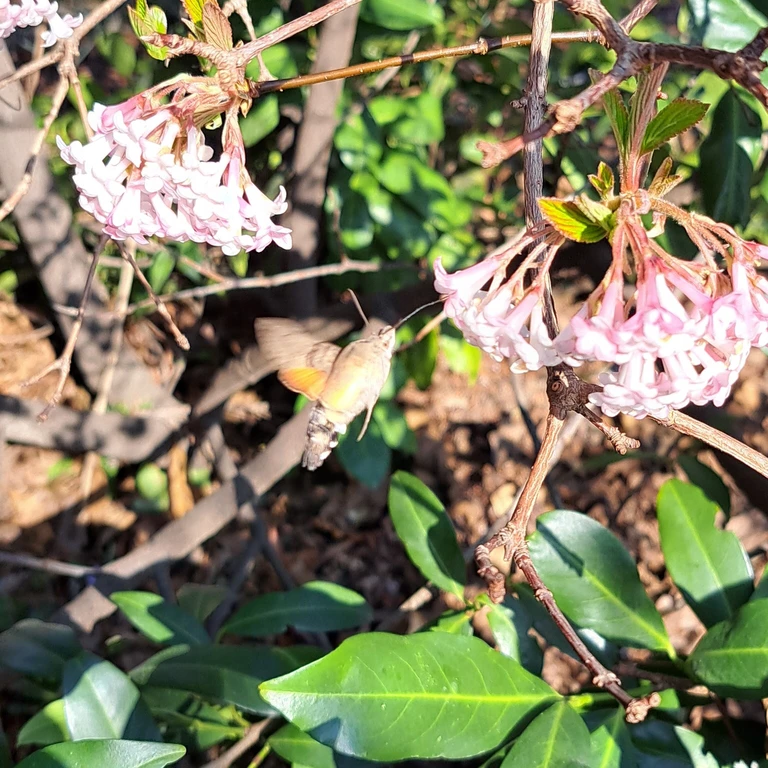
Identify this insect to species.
Macroglossum stellatarum
